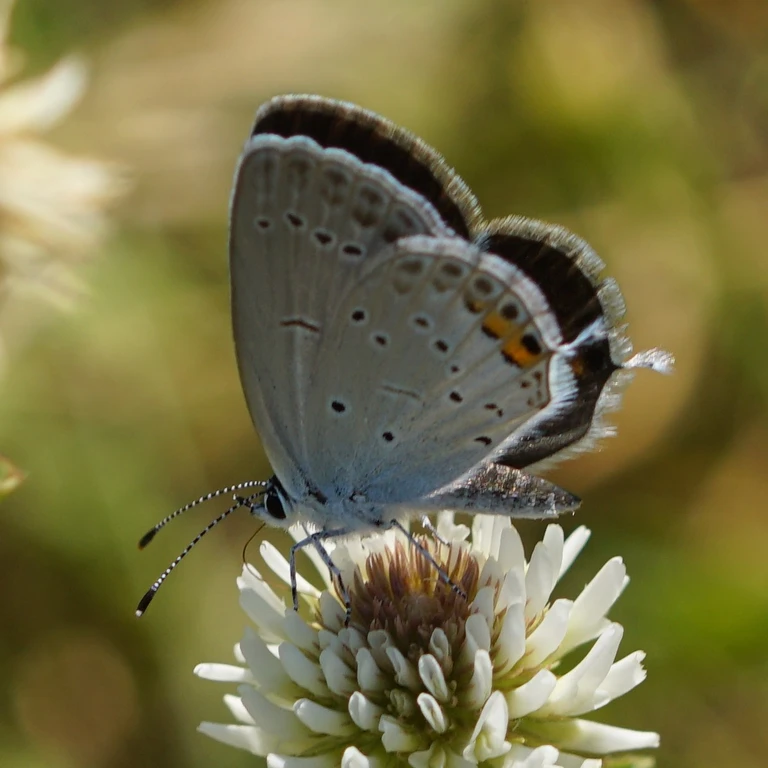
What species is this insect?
Cupido argiades (also Elkalyce argiades)
